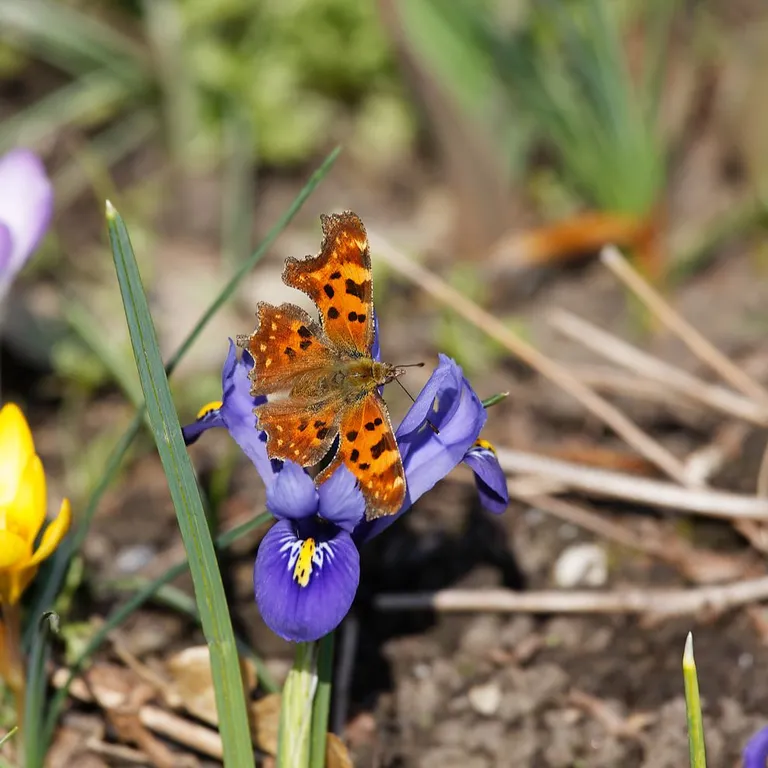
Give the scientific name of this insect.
Polygonia c-album
